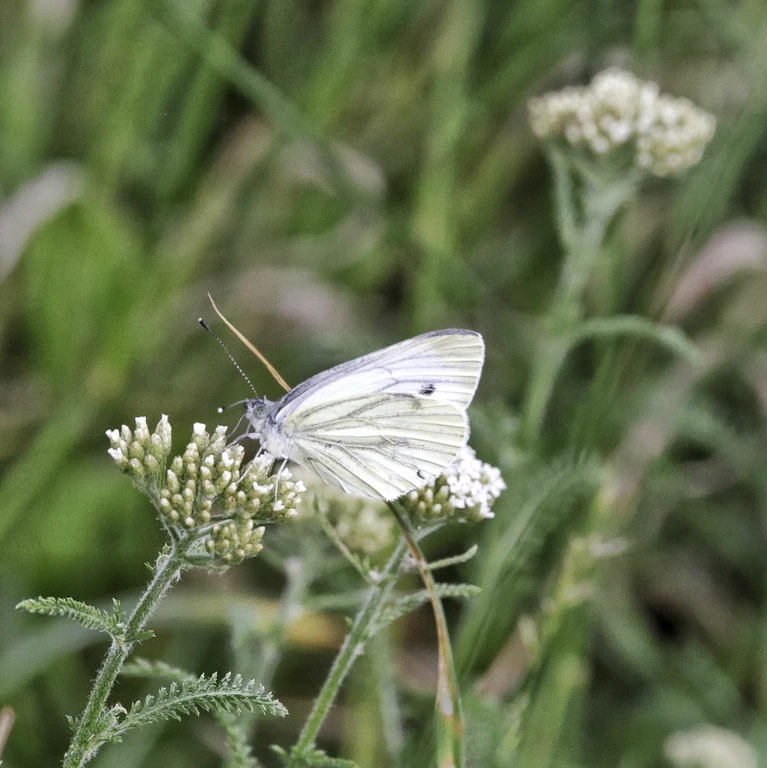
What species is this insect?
Pieris napi
